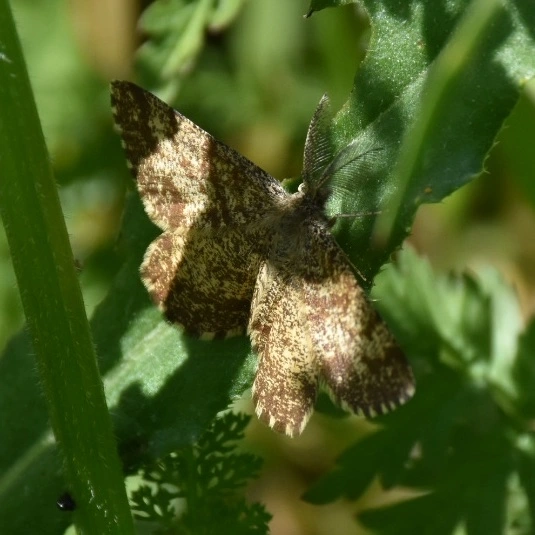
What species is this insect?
Ematurga atomaria
